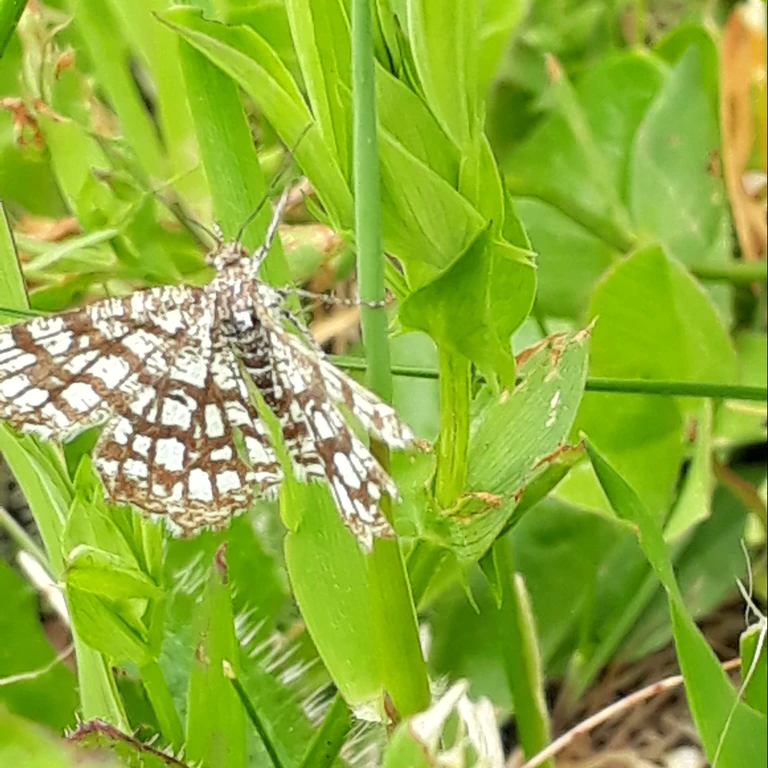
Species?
Chiasmia clathrata
